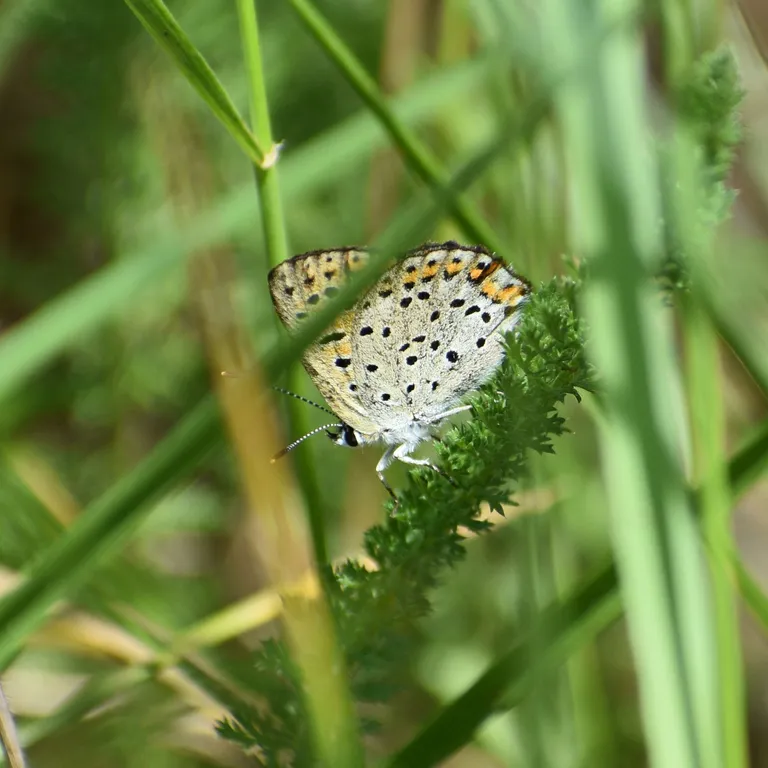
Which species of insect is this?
Lycaena tityrus (also Loweia tityrus)
